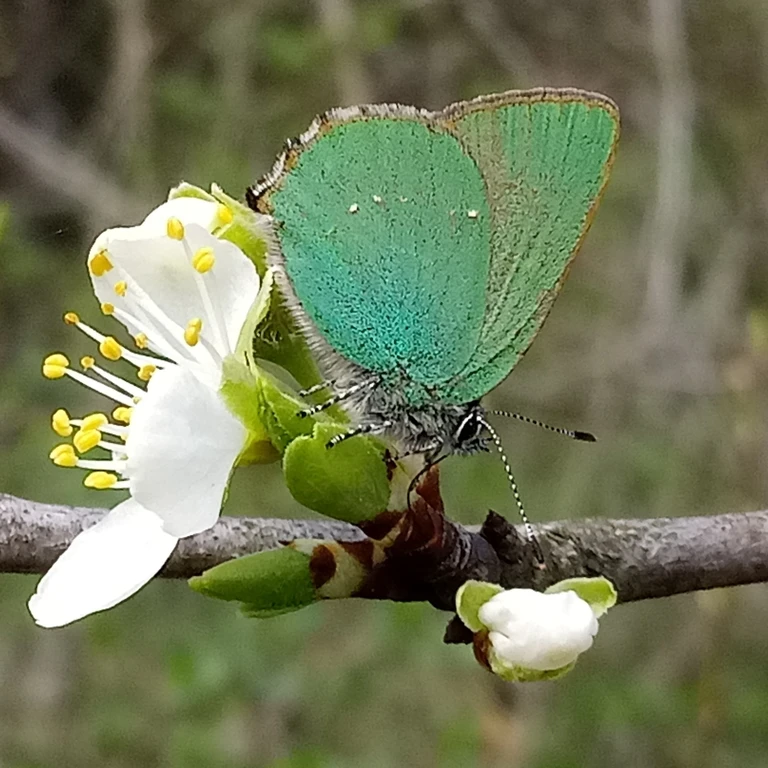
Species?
Callophrys rubi
